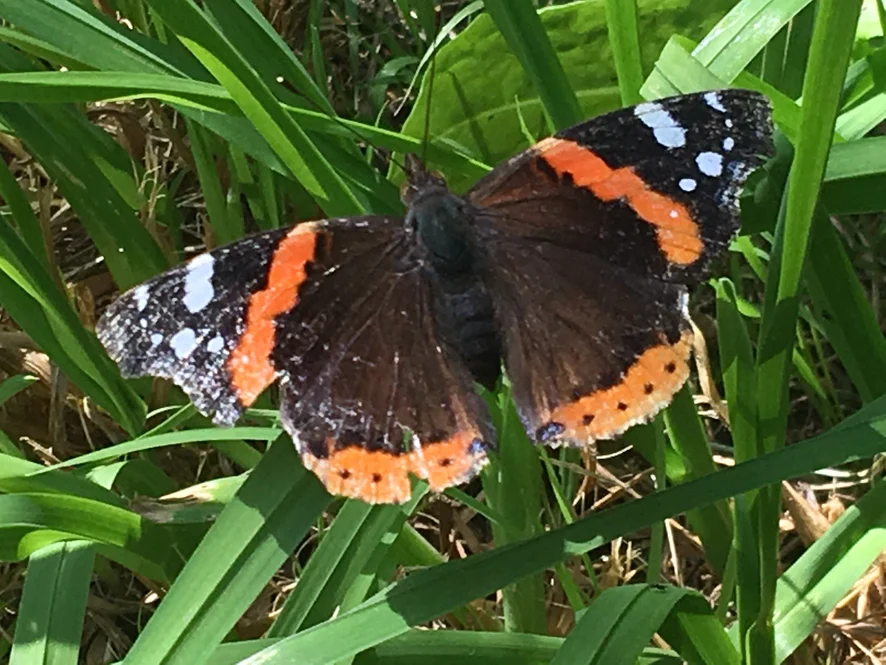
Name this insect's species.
Vanessa atalanta
